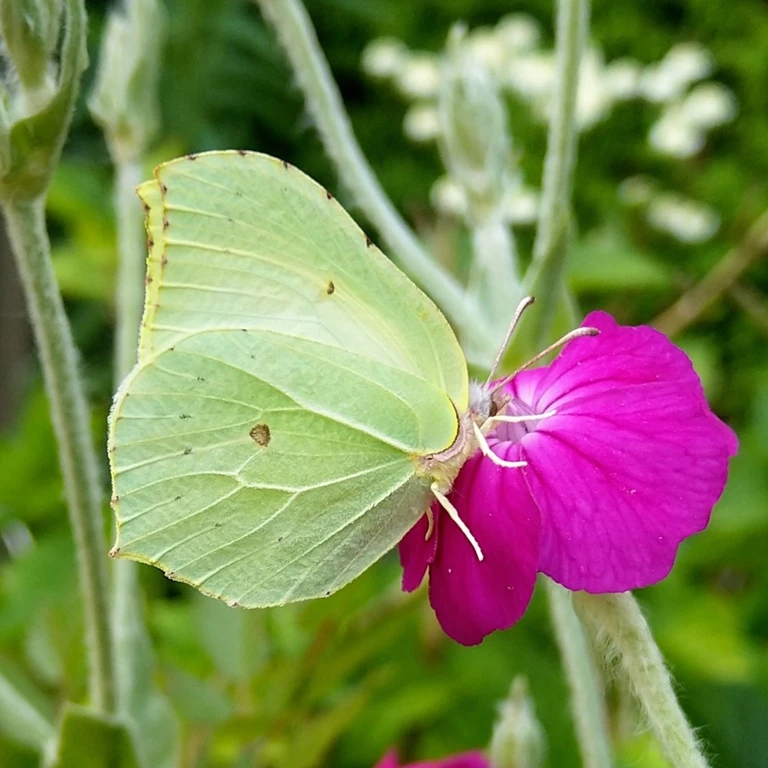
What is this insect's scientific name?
Gonepteryx rhamni
